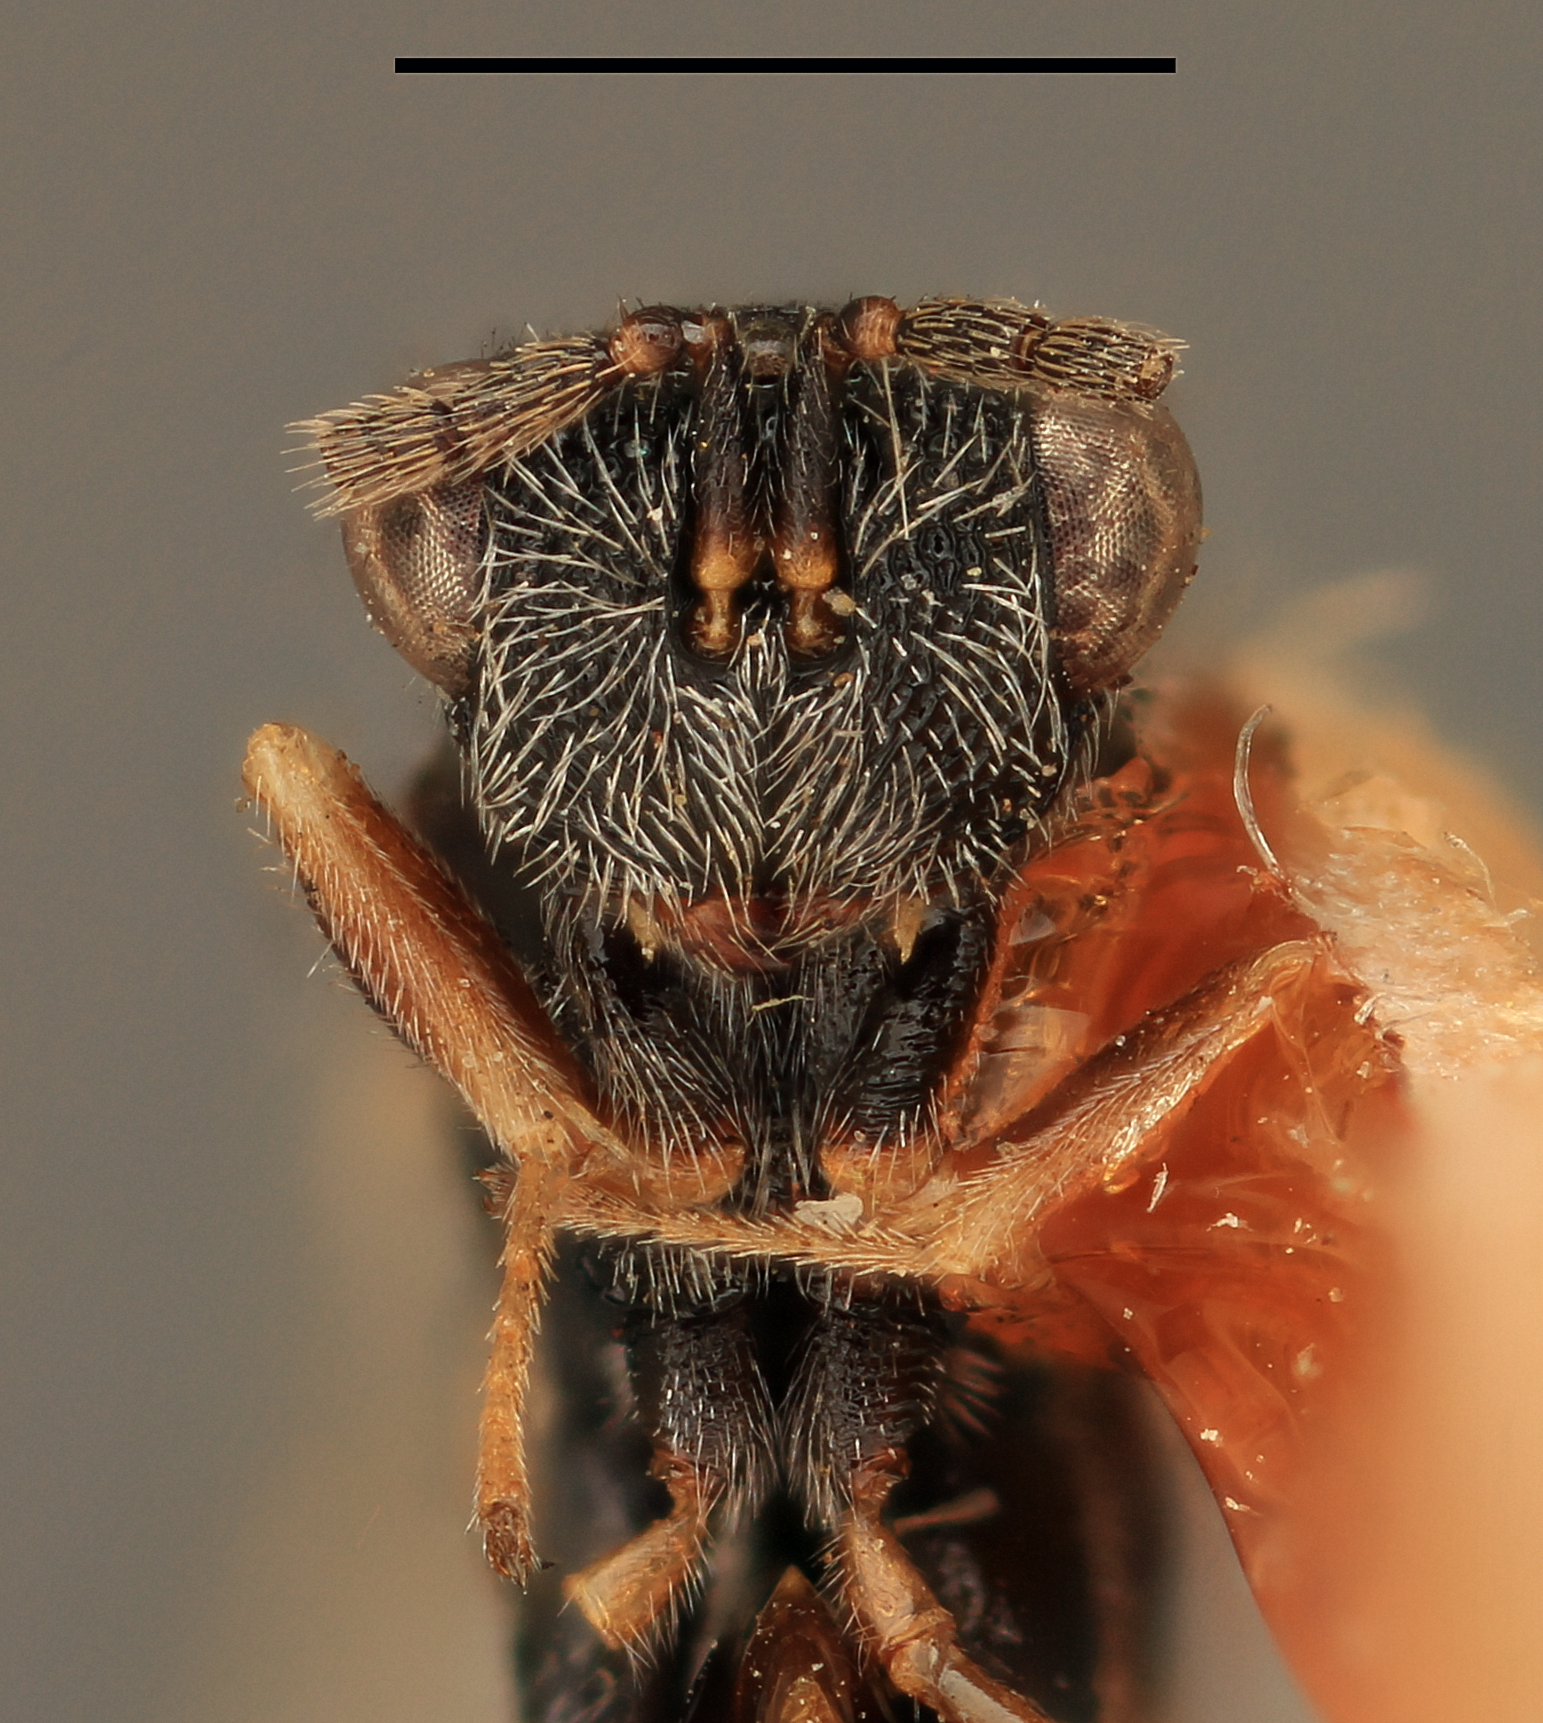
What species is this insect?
Eurytoma plana
